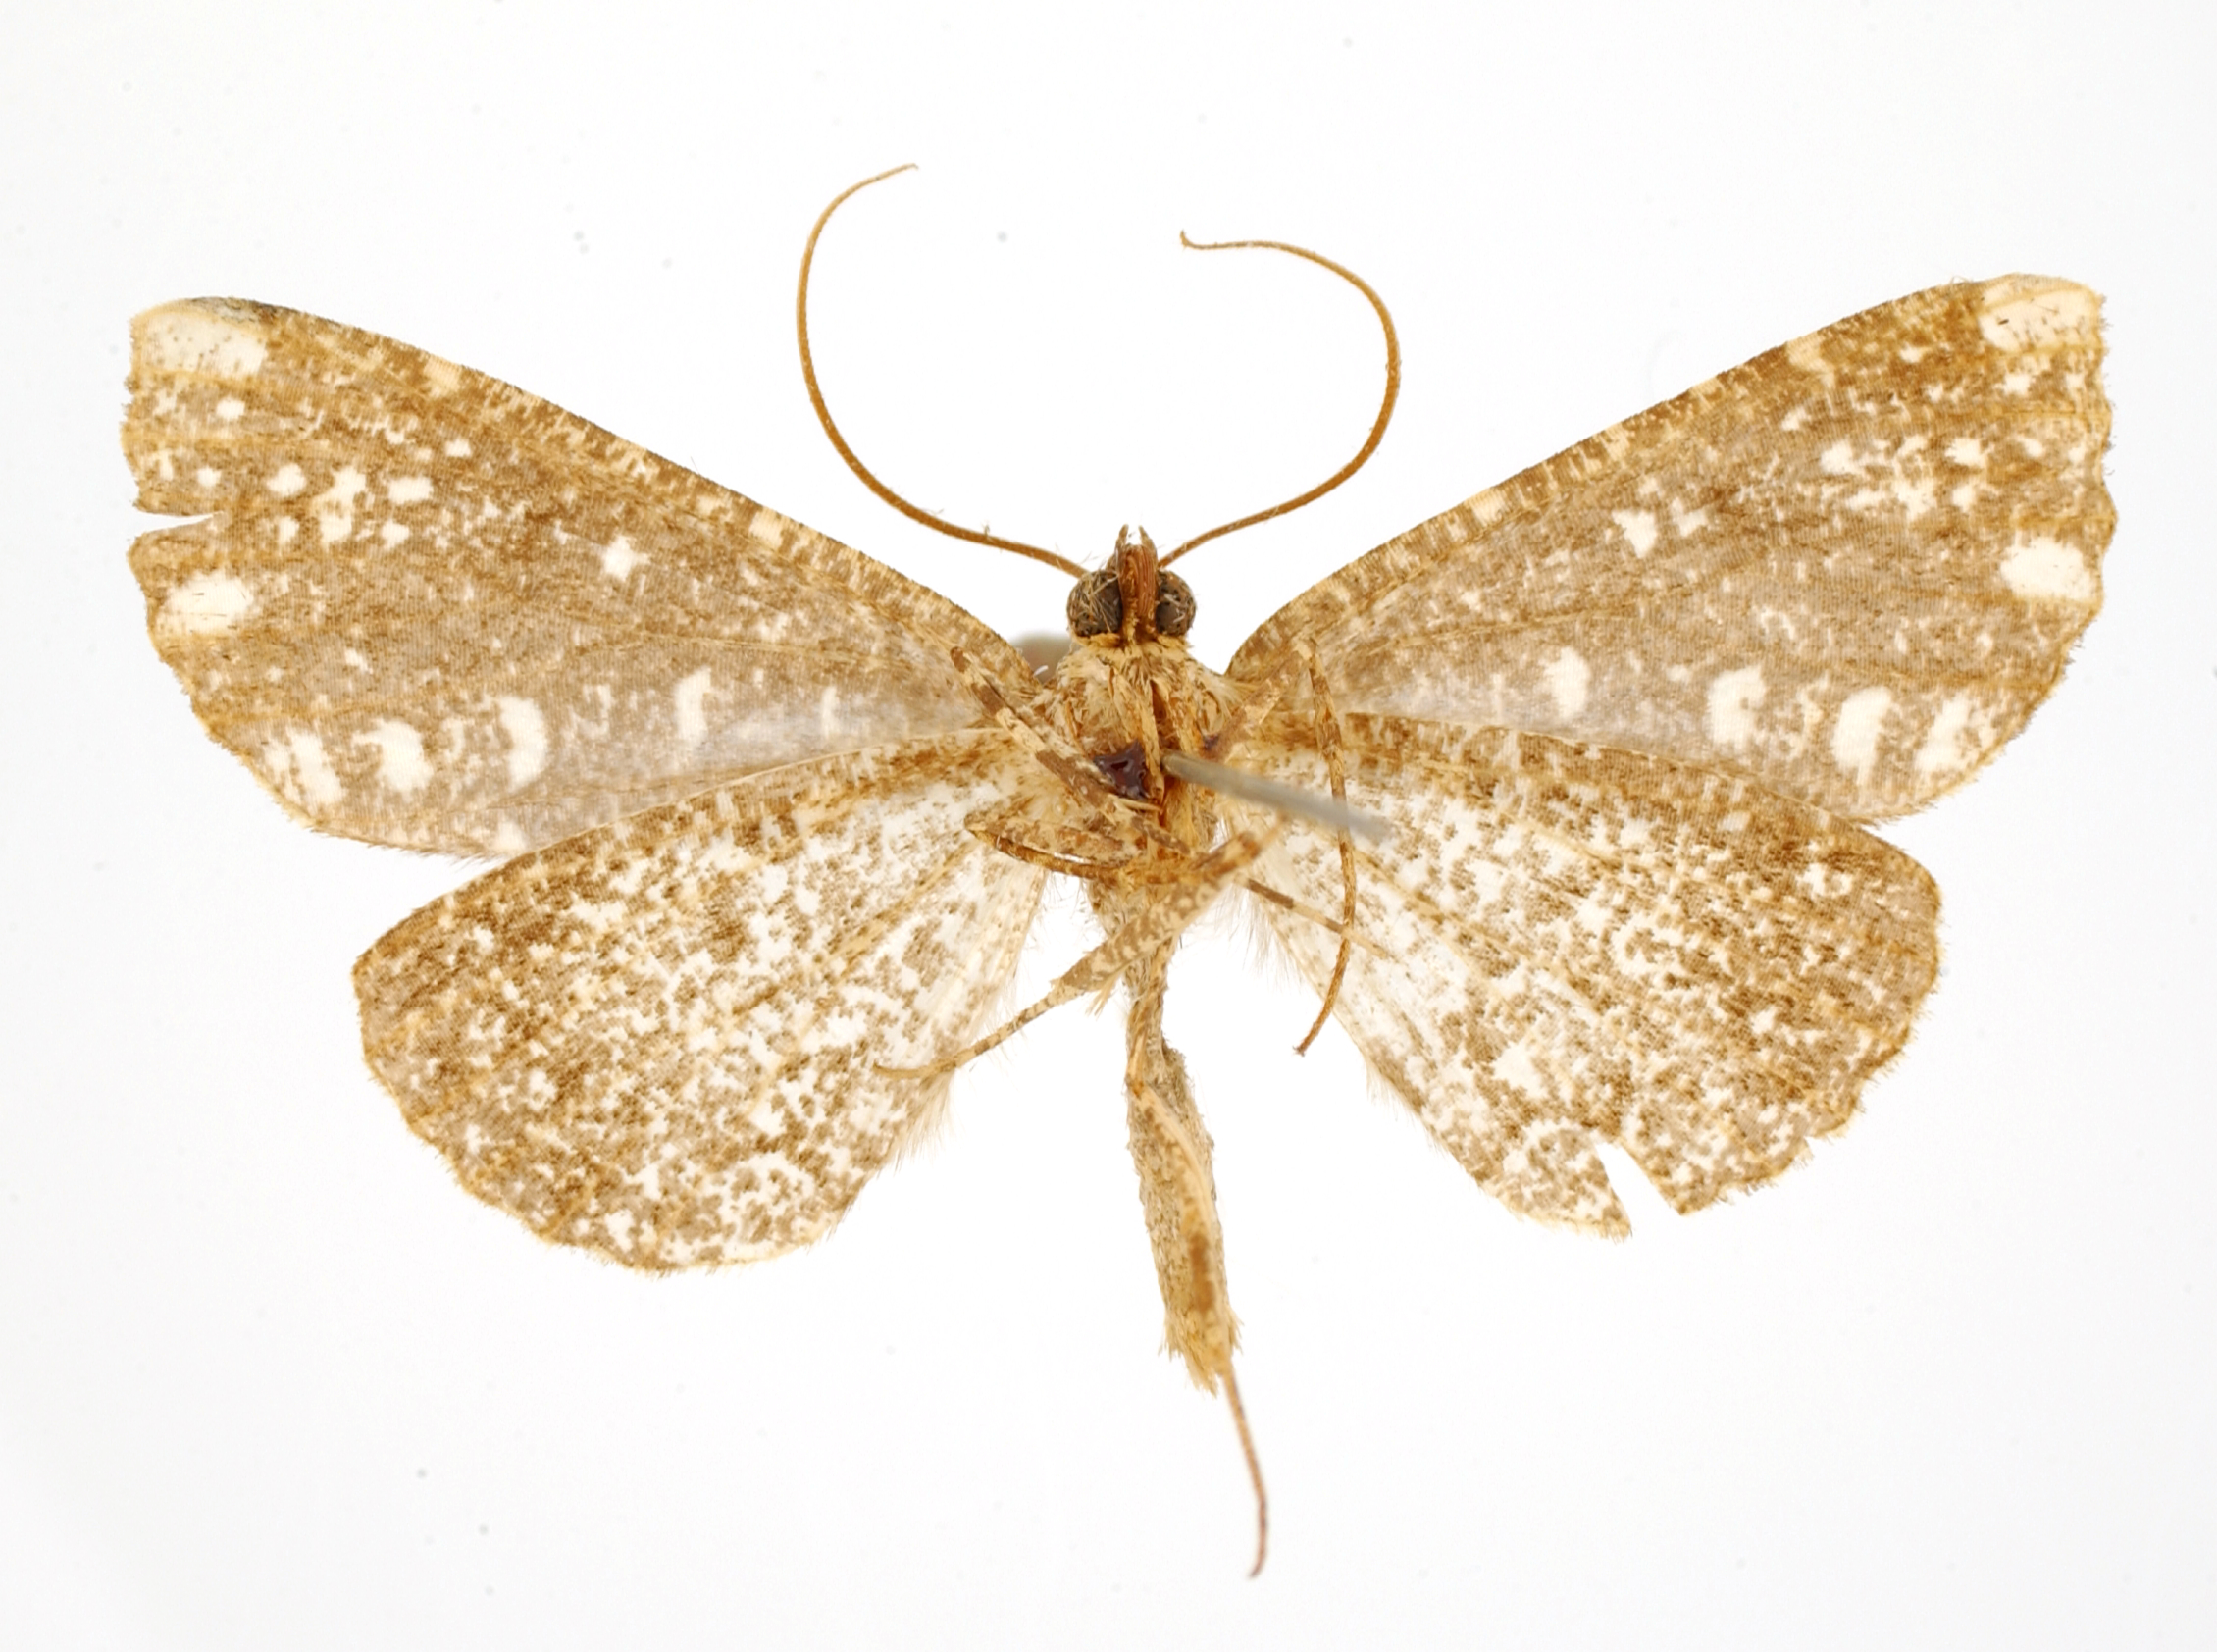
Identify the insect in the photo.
Syrtodes zofra
